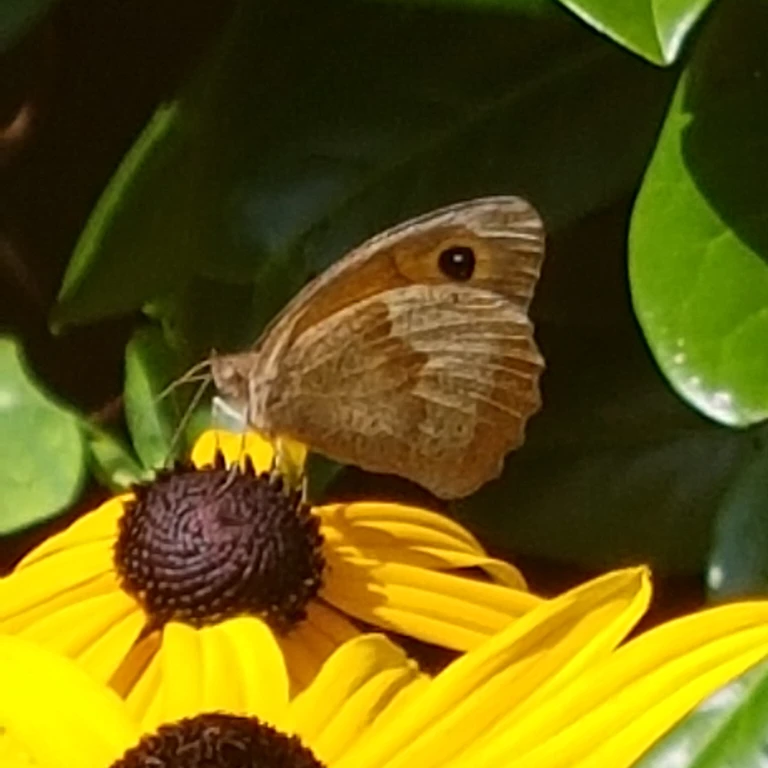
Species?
Maniola jurtina
